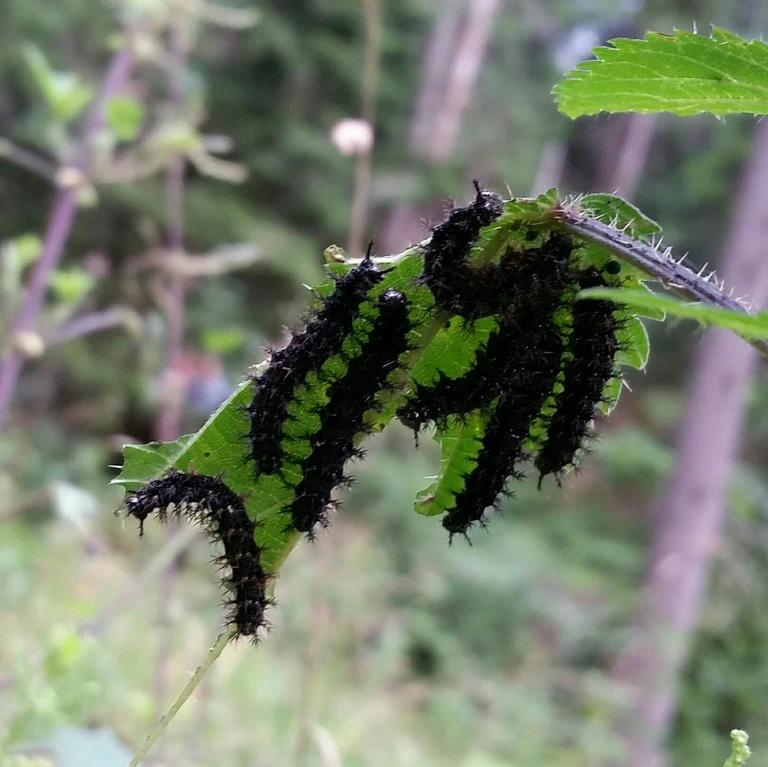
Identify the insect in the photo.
Araschnia levana
